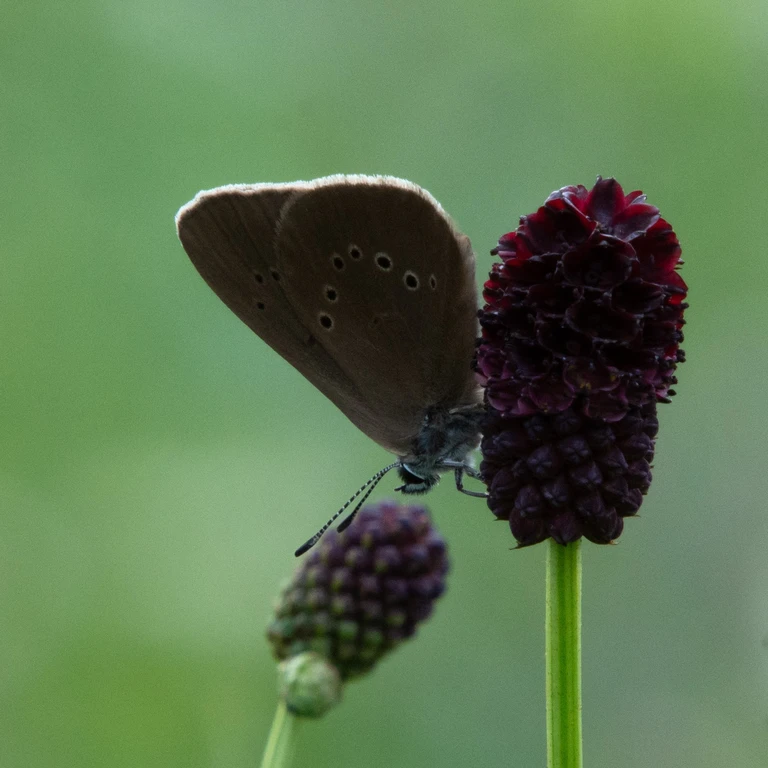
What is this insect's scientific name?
Phengaris nausithous (also Maculinea nausithous)
